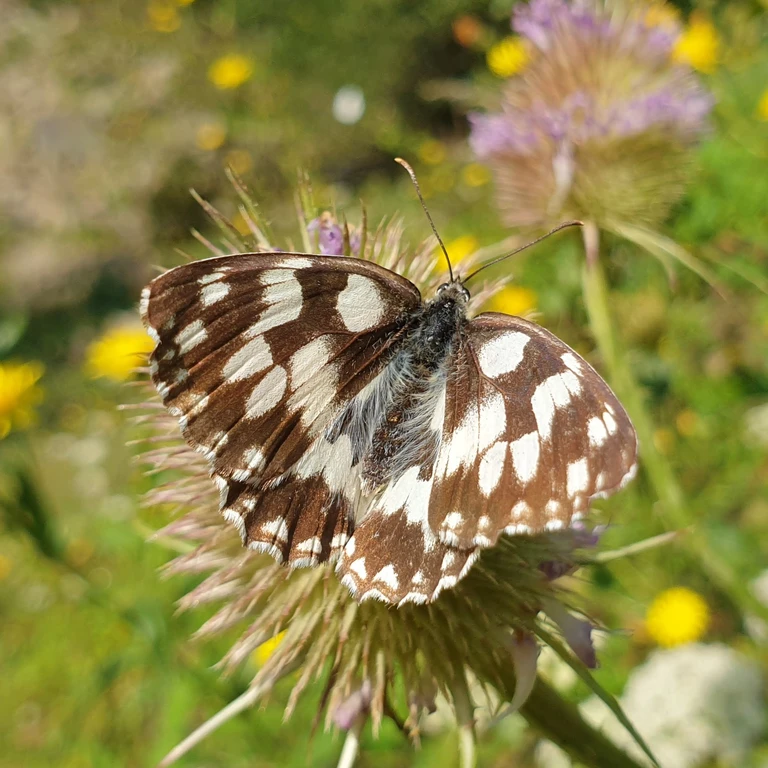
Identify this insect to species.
Melanargia galathea
